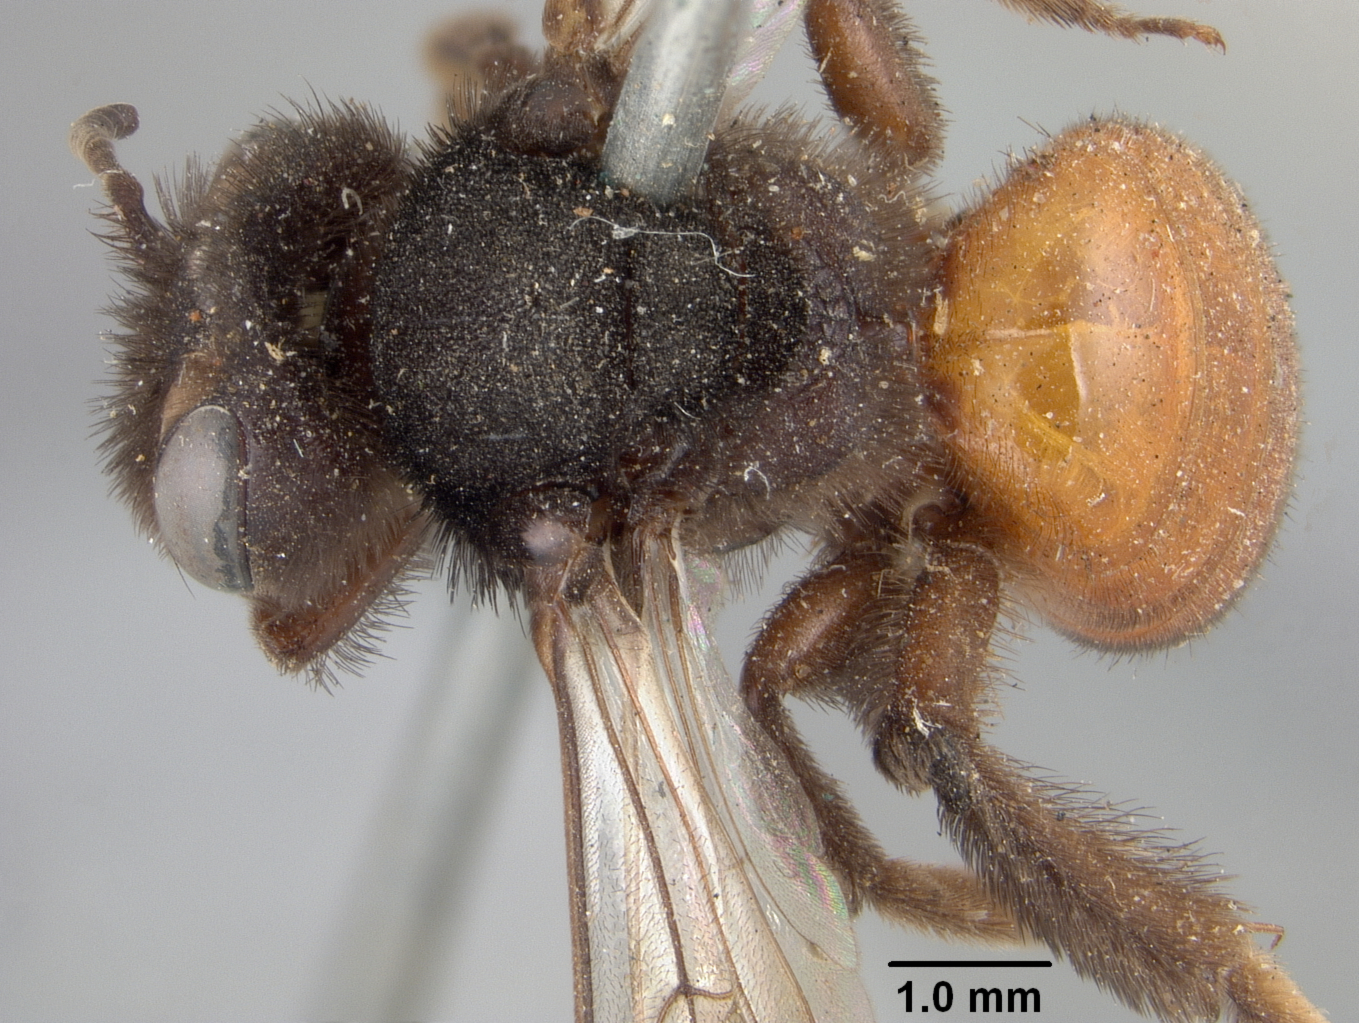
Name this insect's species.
Andrena prima
